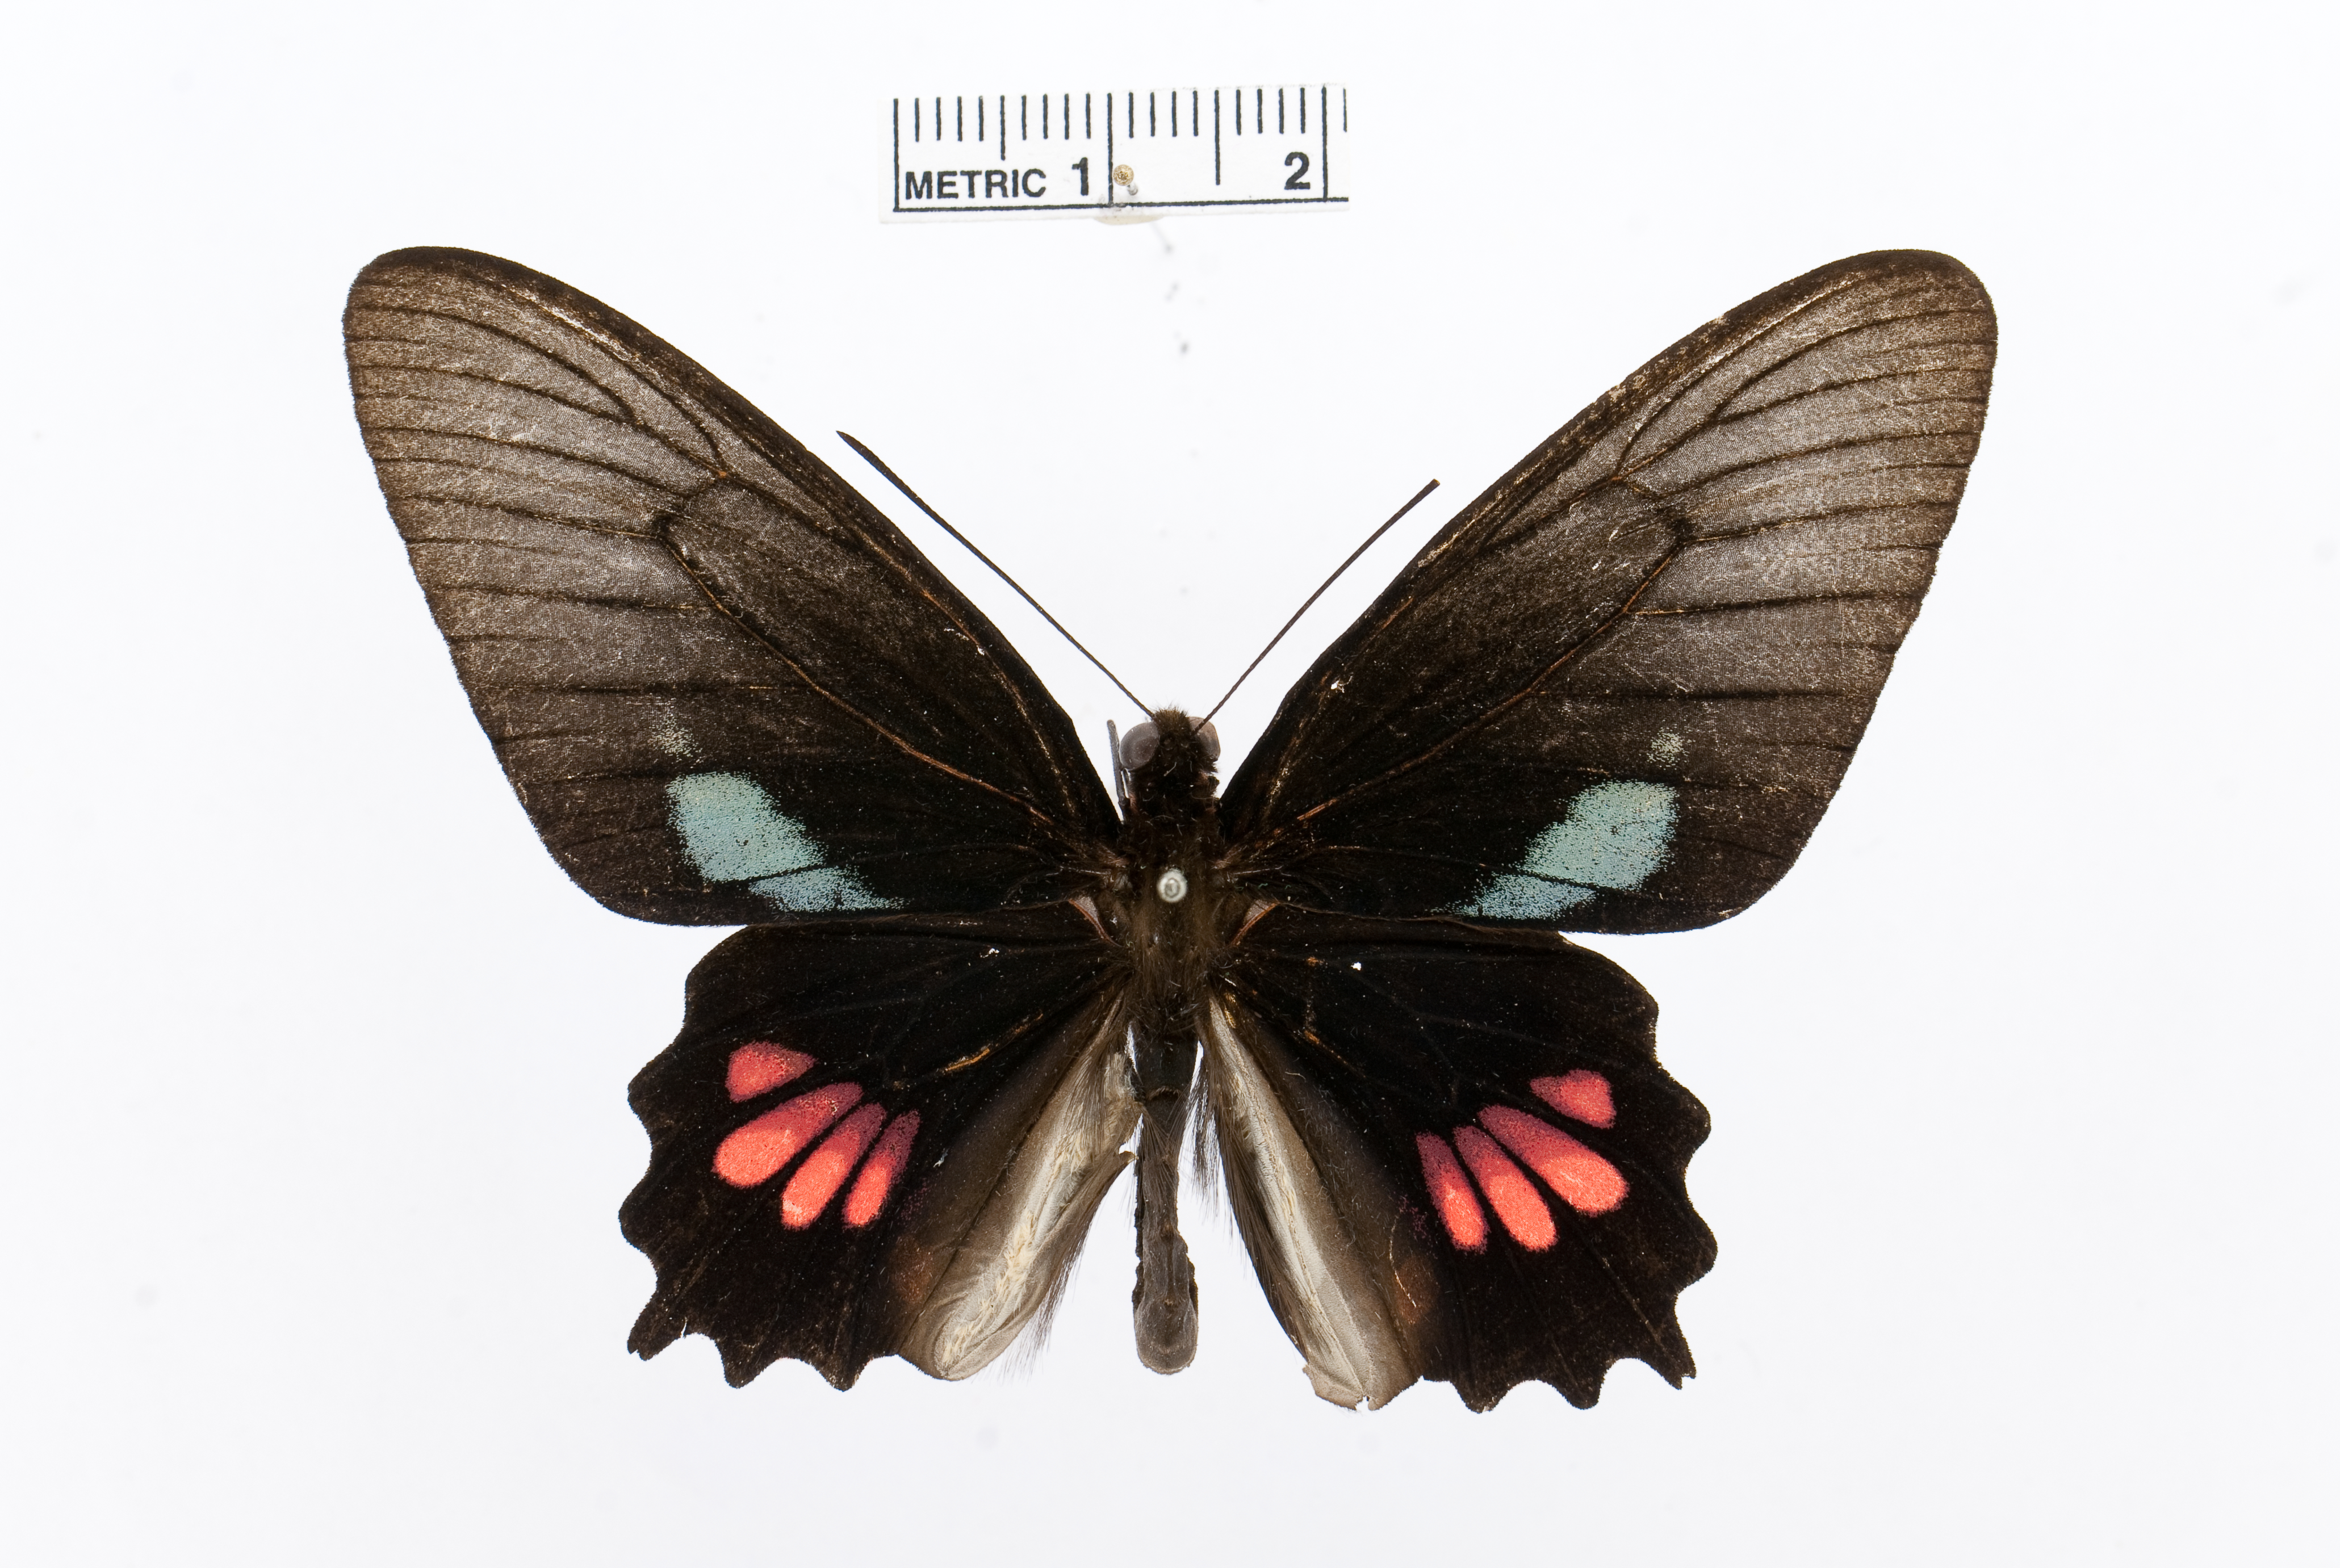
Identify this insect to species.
Parides lysander
